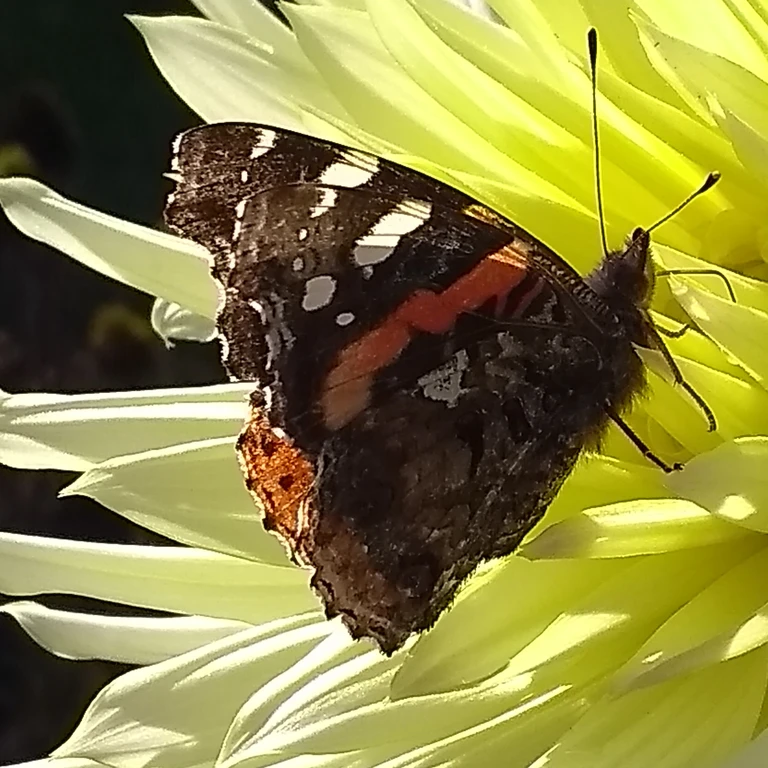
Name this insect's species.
Vanessa atalanta
